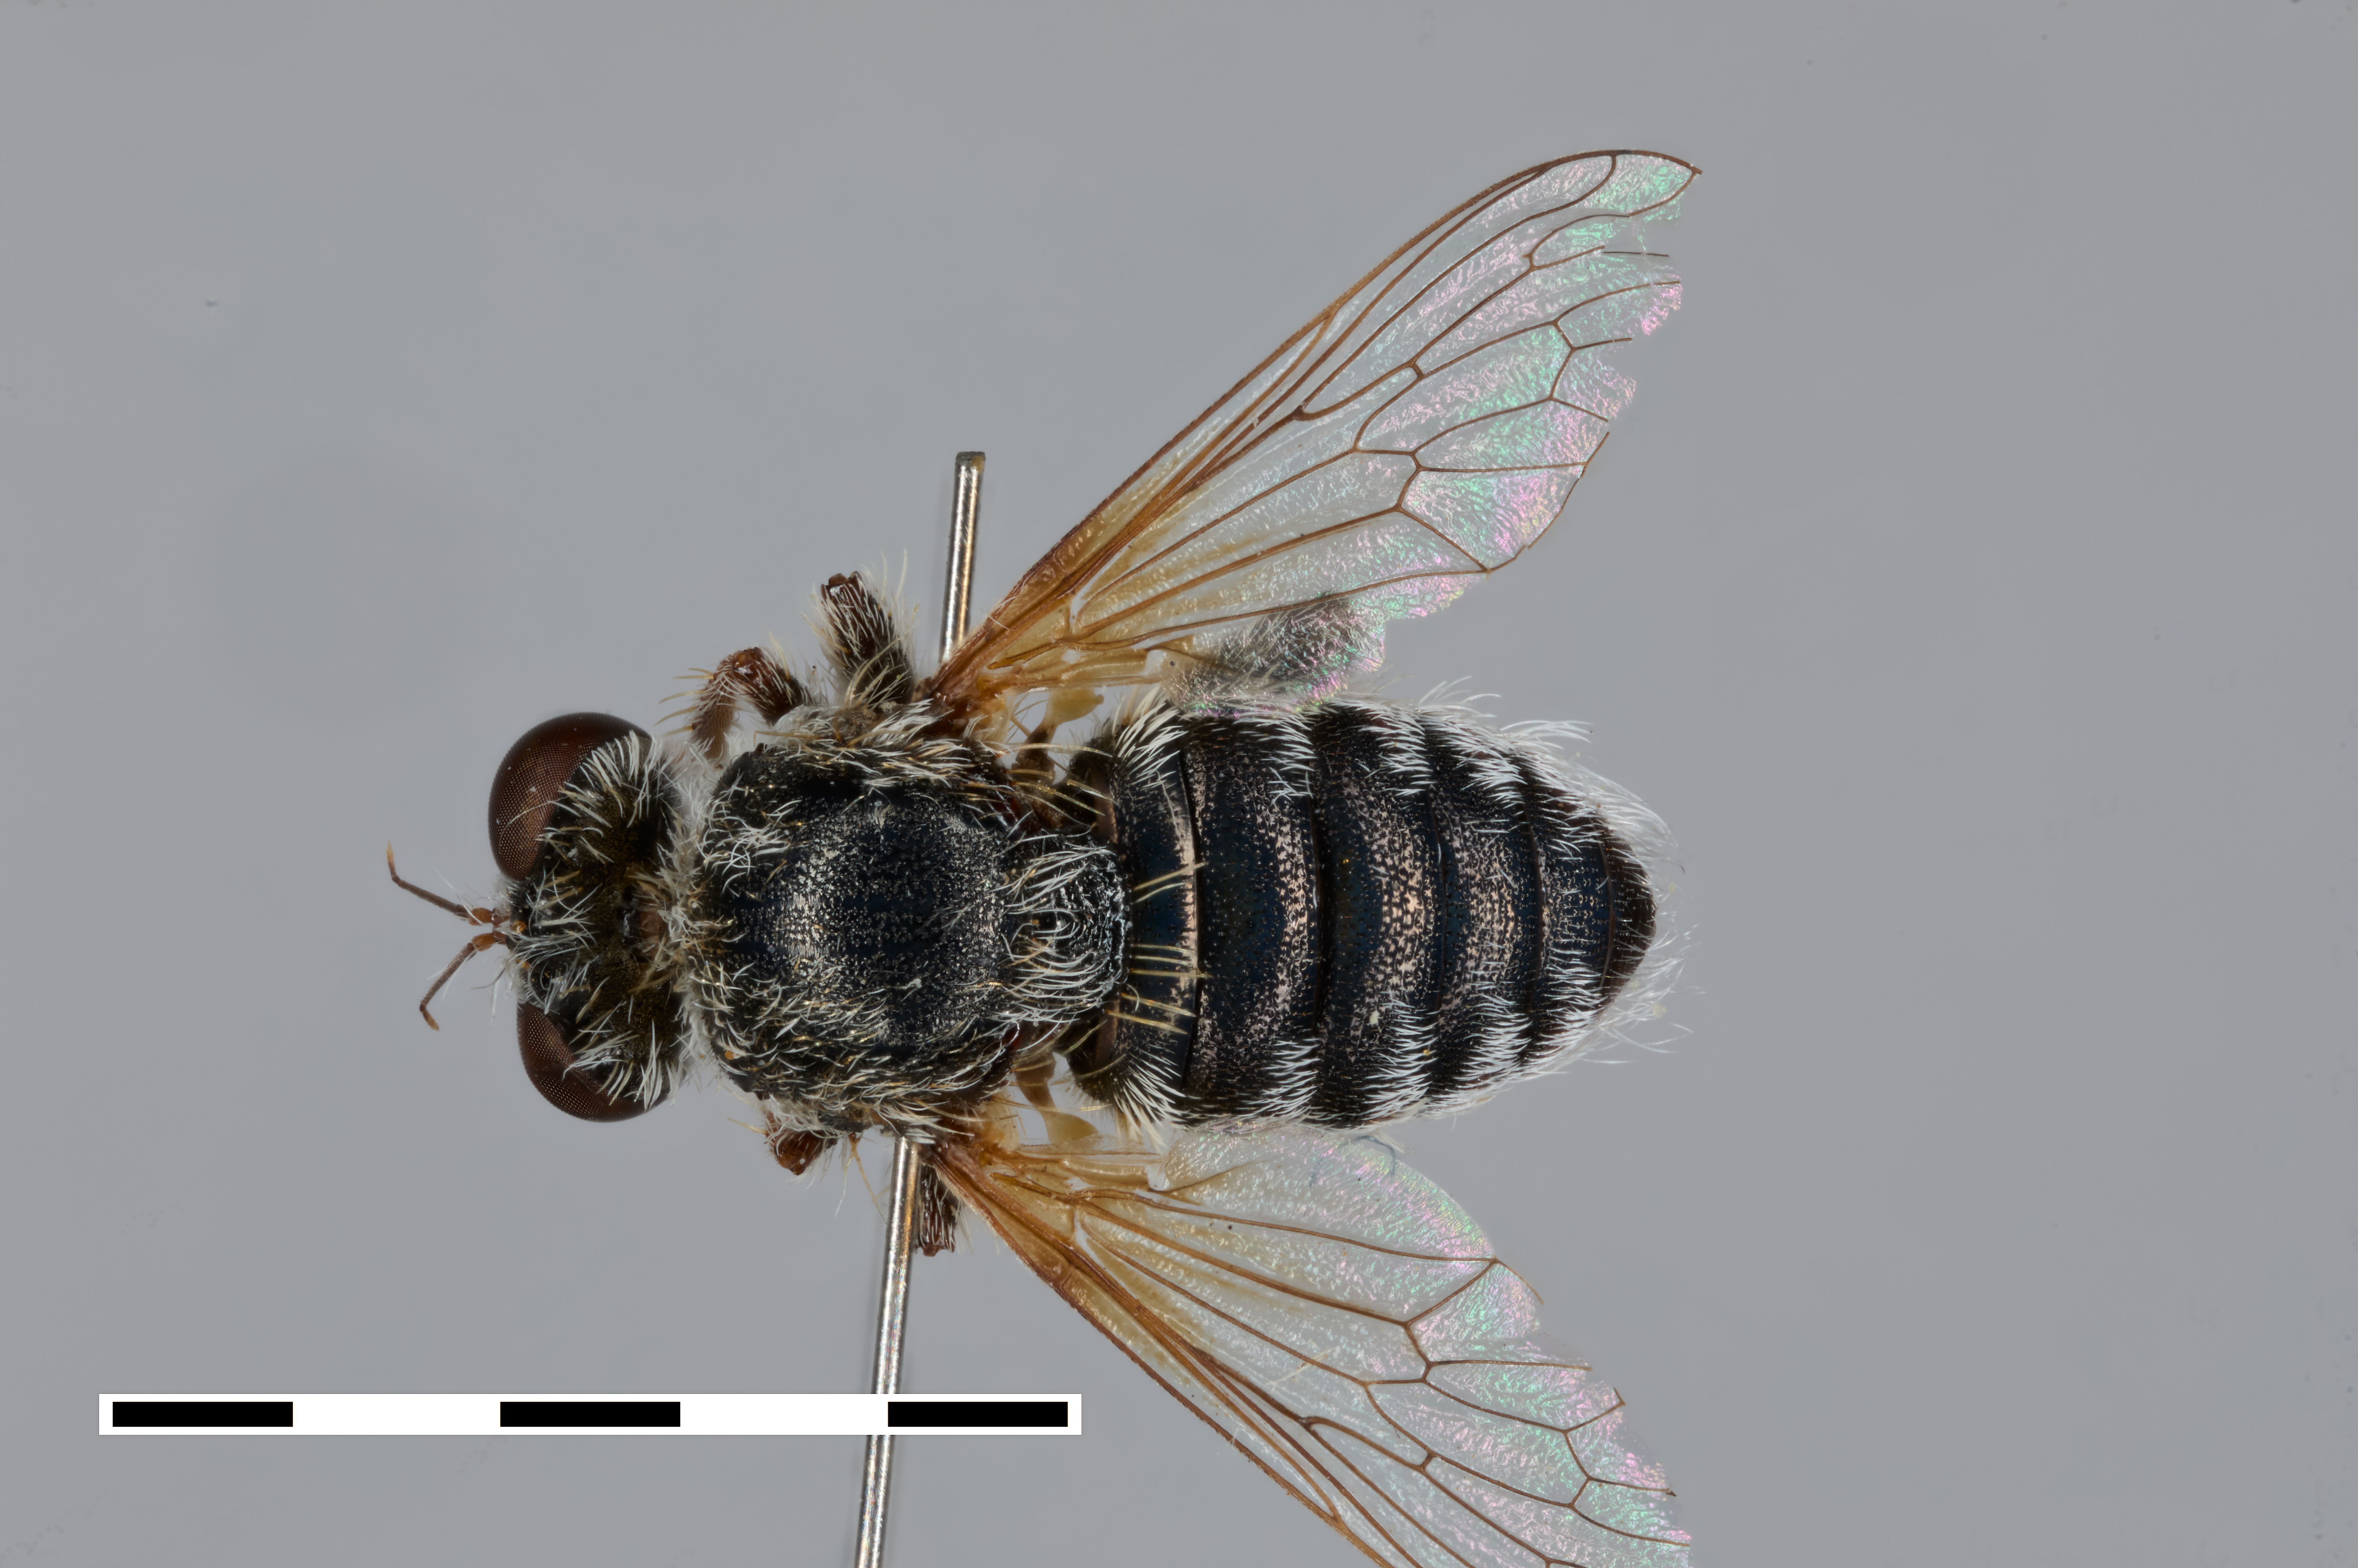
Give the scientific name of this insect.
Acnephalomyia andrenoides
